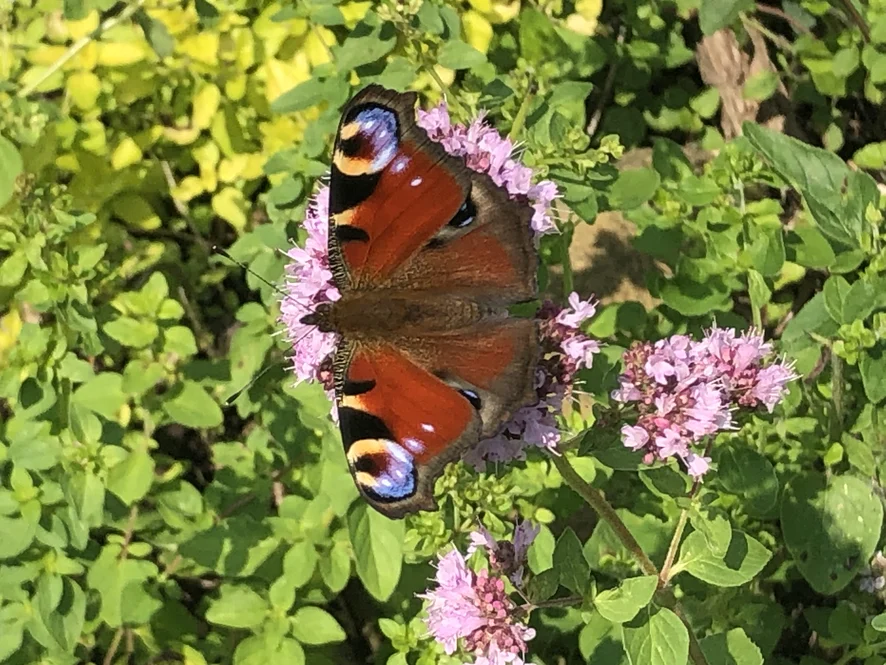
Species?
Aglais io
